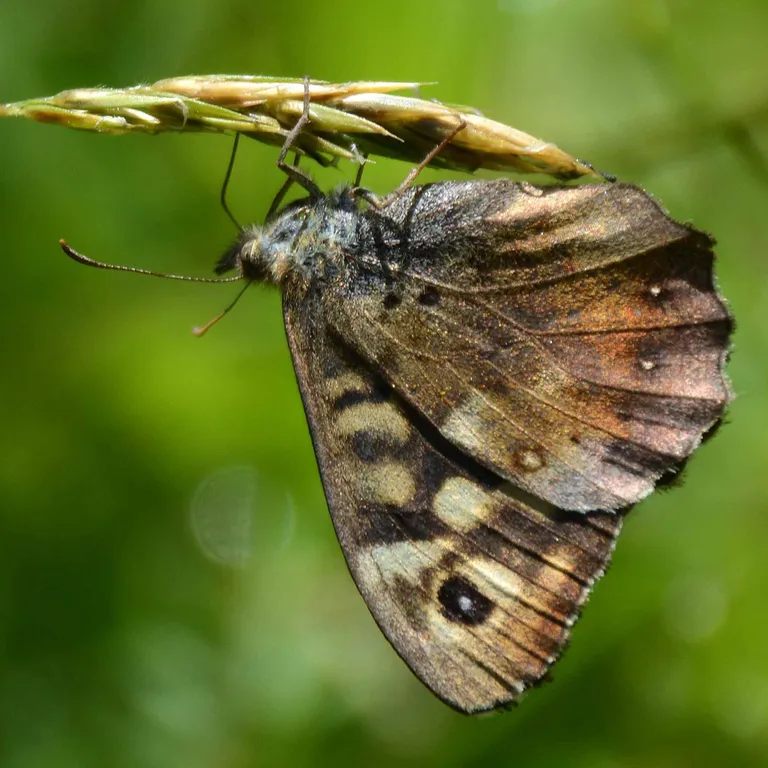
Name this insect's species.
Pararge aegeria
